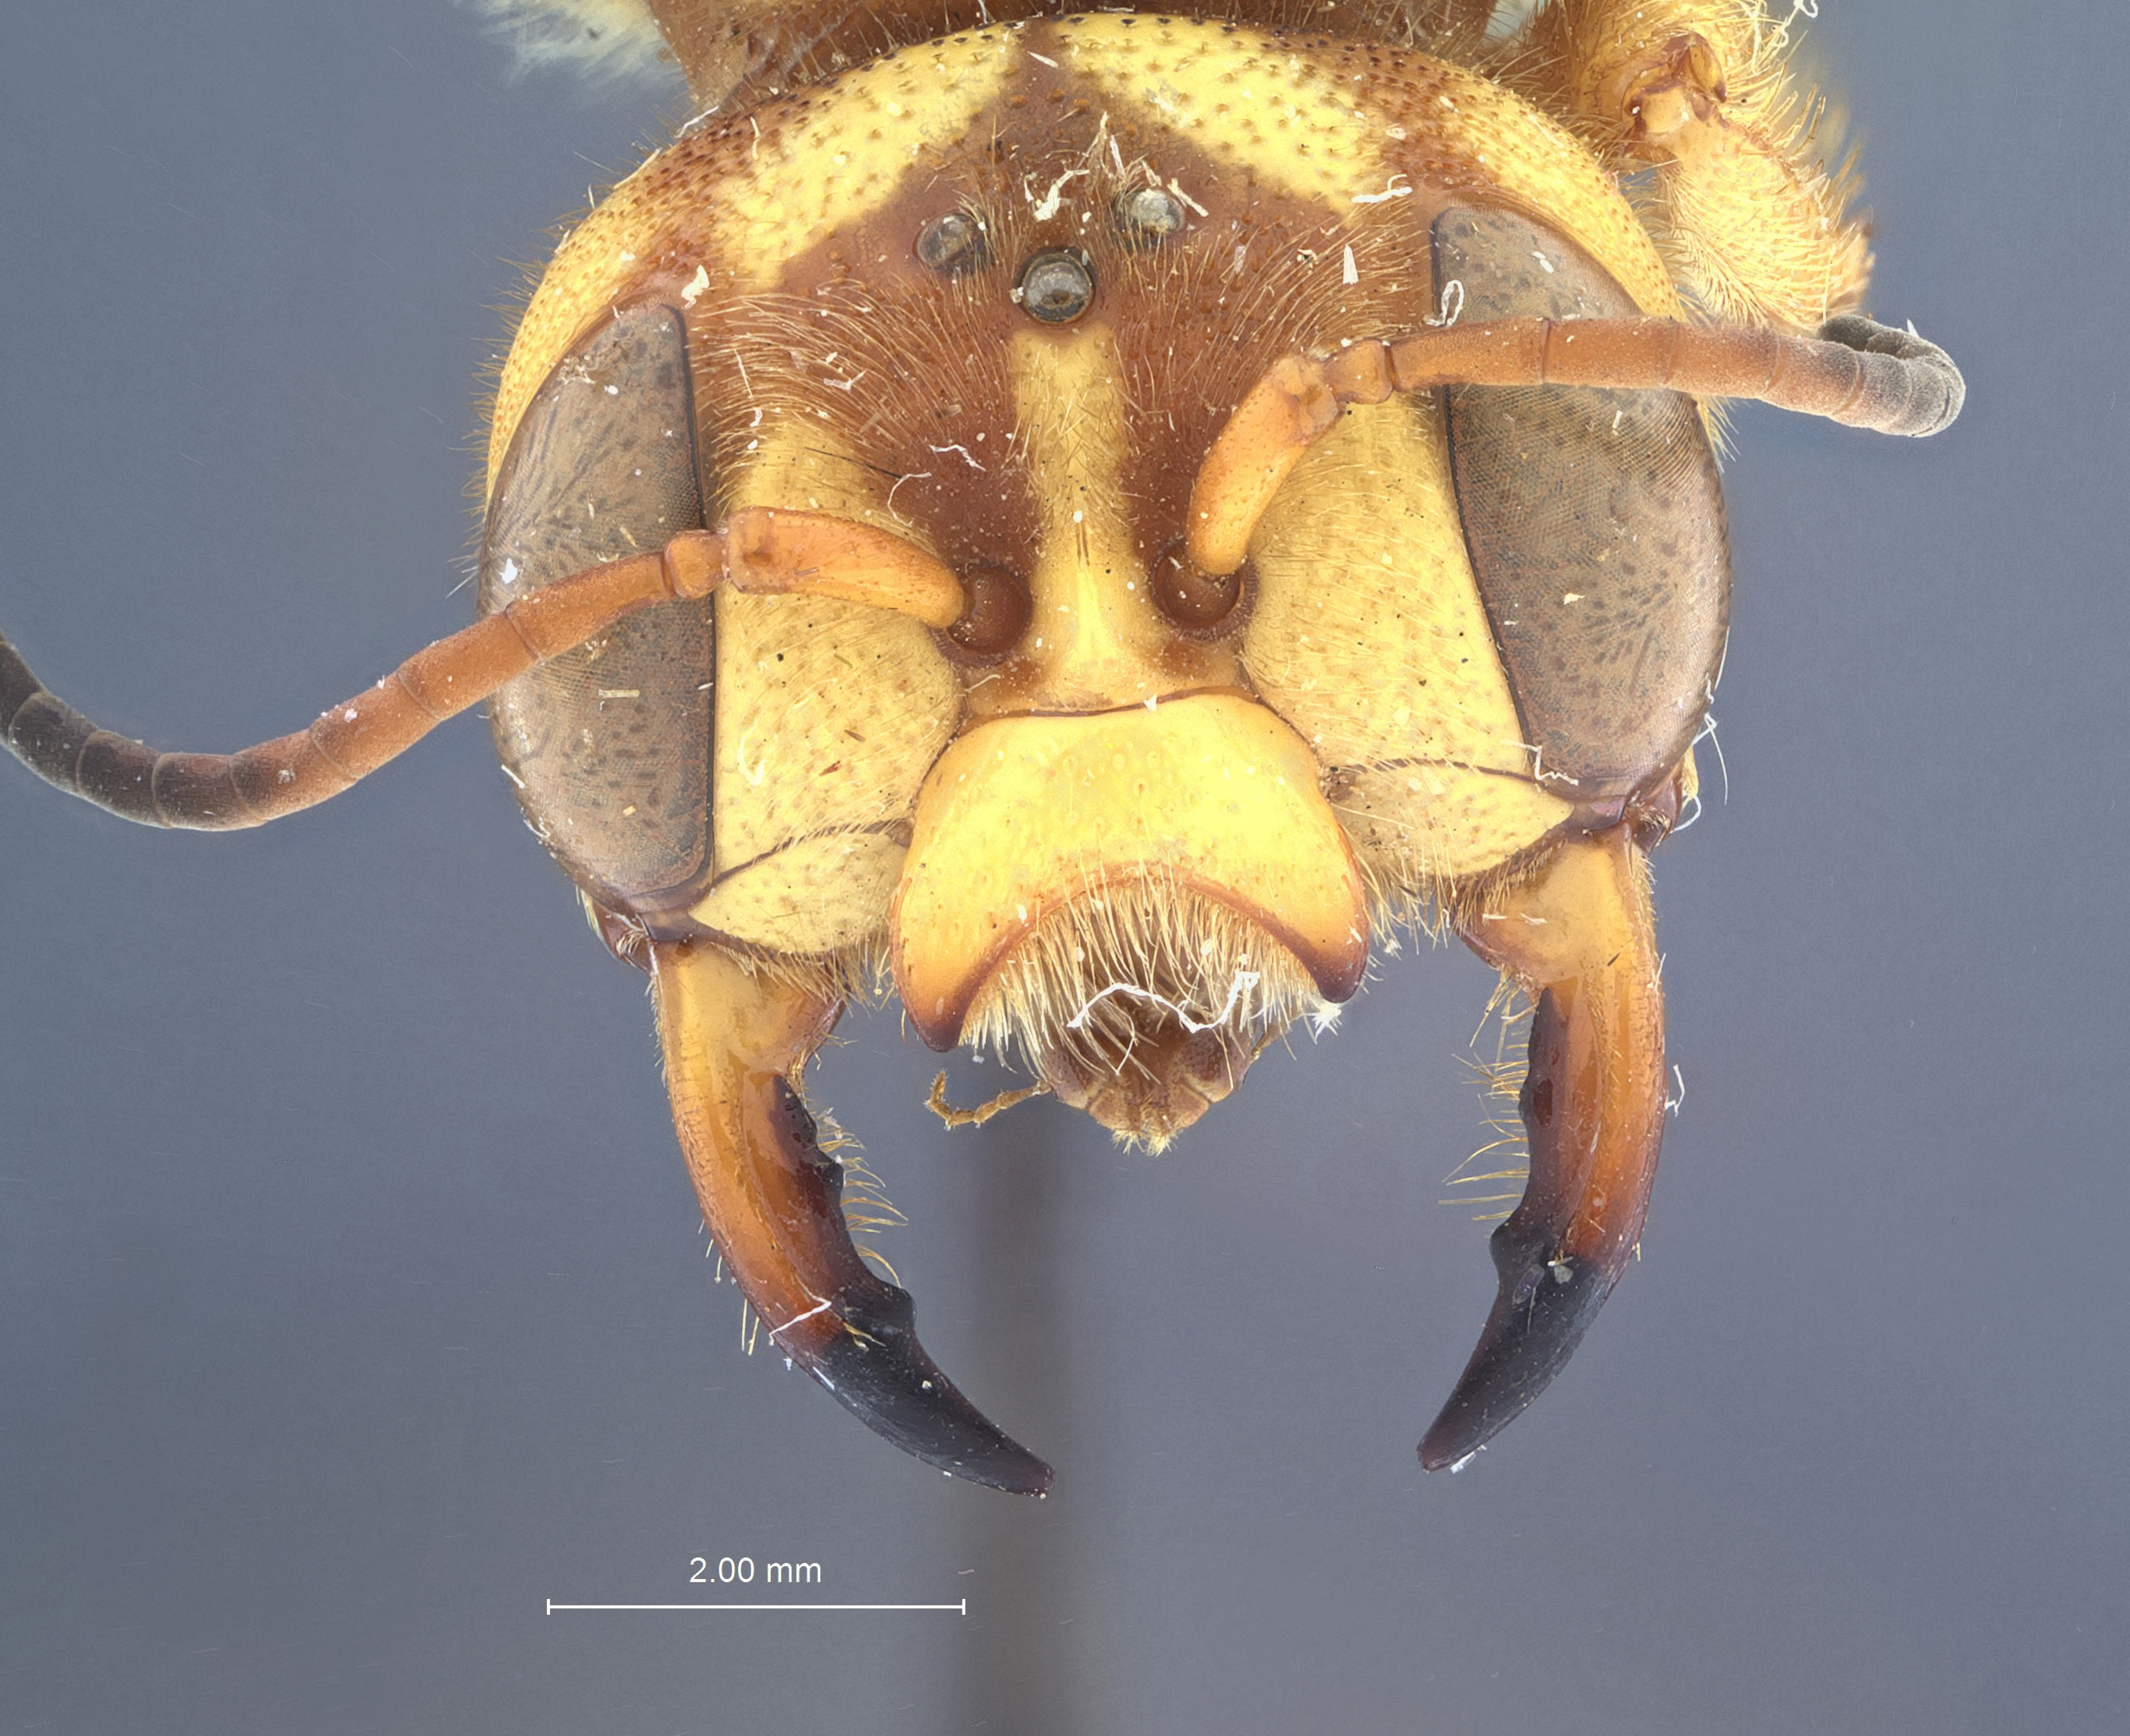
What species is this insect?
Cerceris frontata
